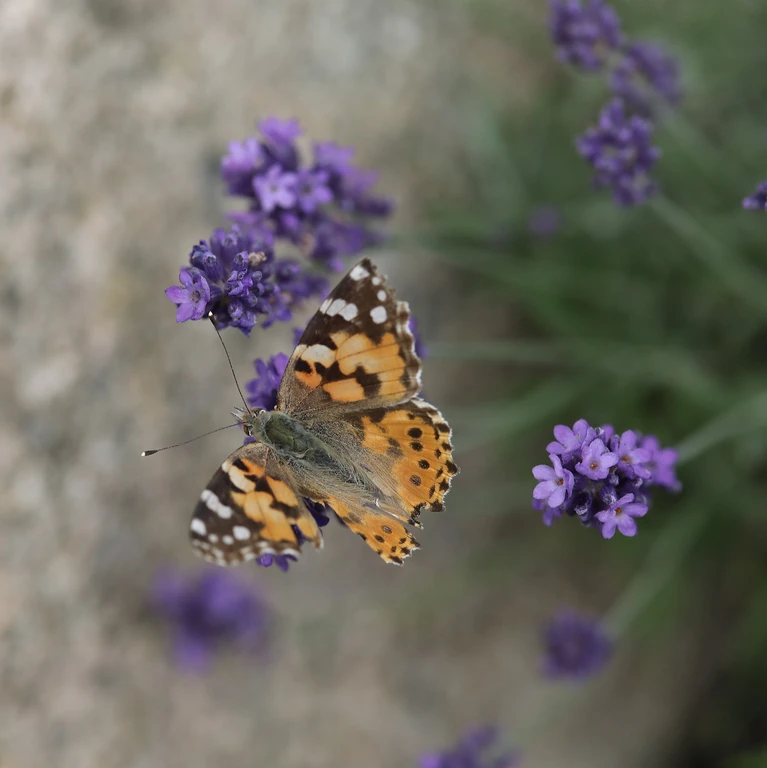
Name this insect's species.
Vanessa cardui
